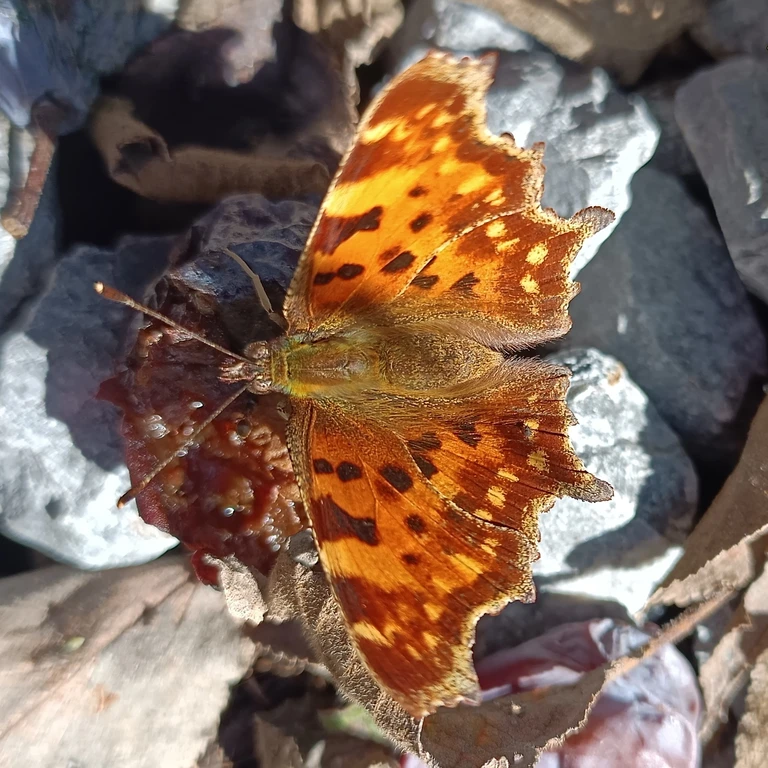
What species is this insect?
Polygonia c-album
